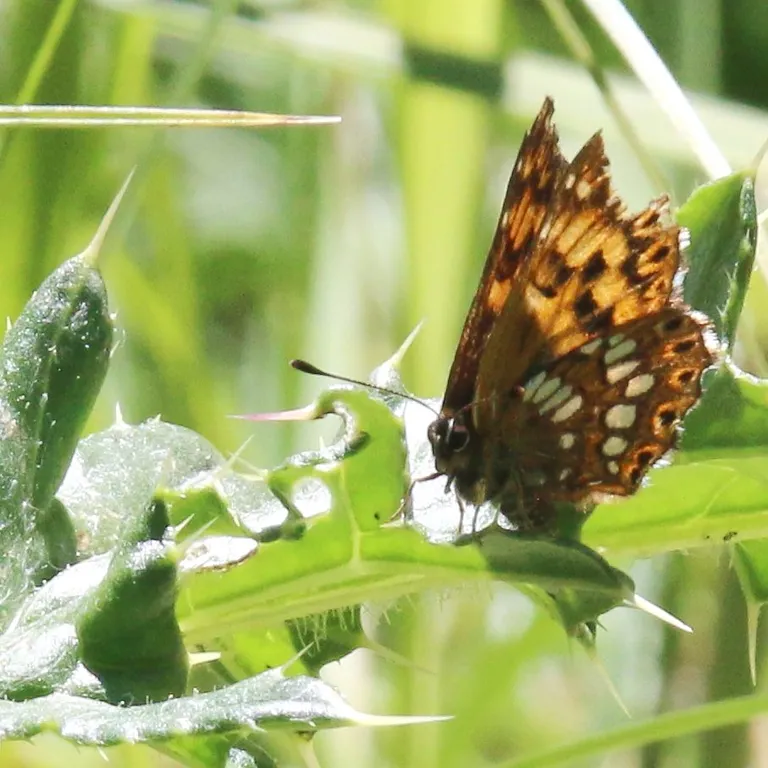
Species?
Hamearis lucina
